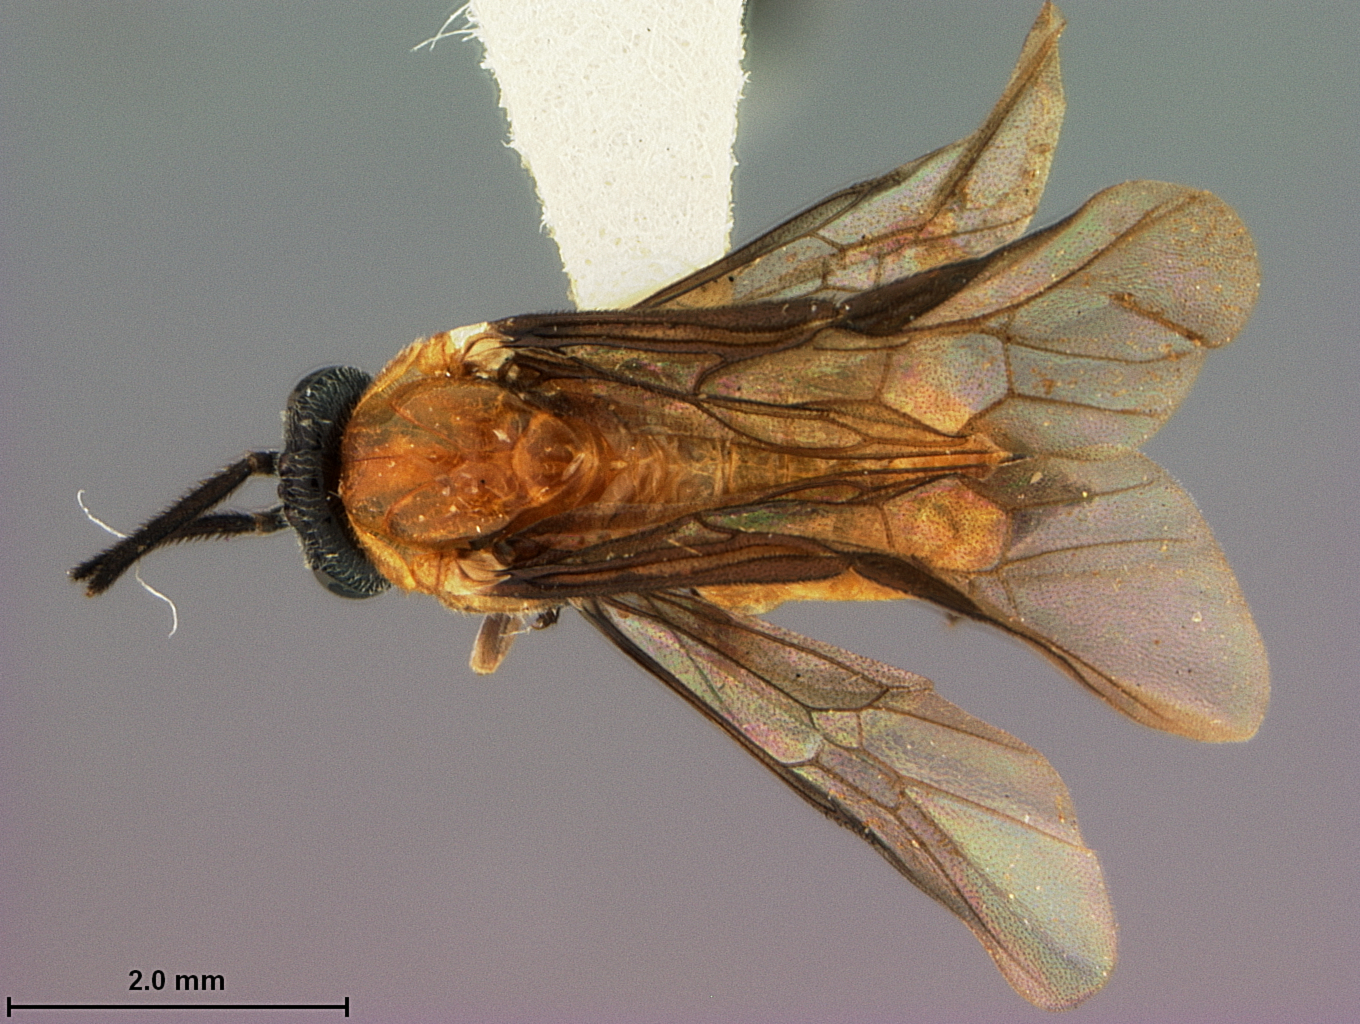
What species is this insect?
Sphacophilus partitus
